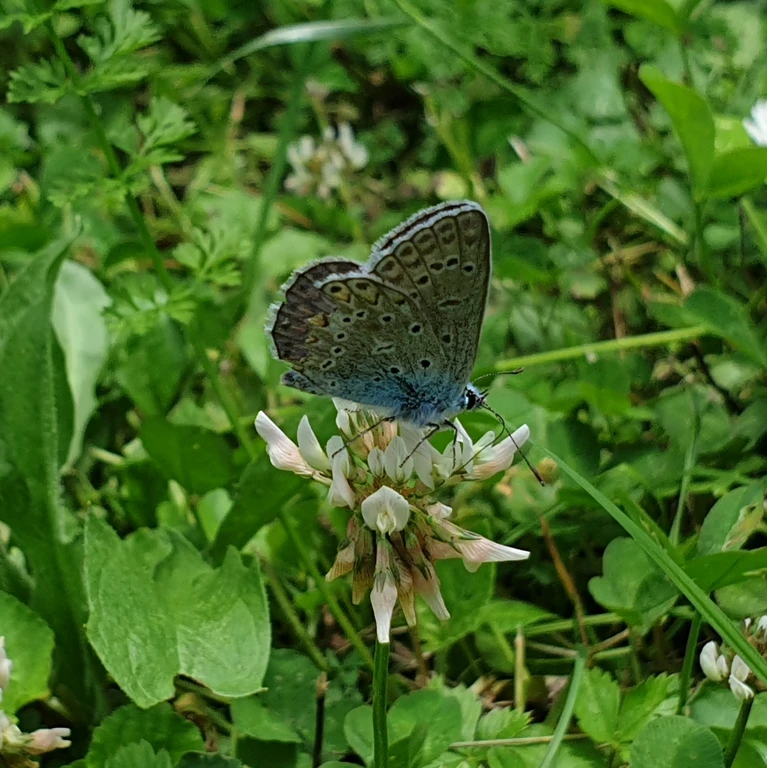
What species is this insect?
Polyommatus icarus
